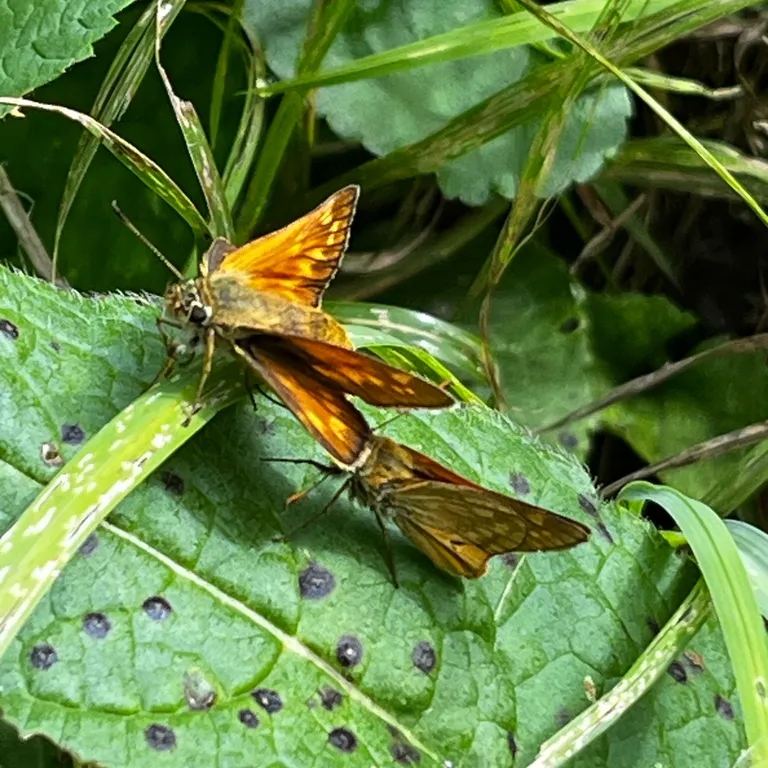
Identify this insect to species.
Ochlodes sylvanus (also Ochlodes venata)
